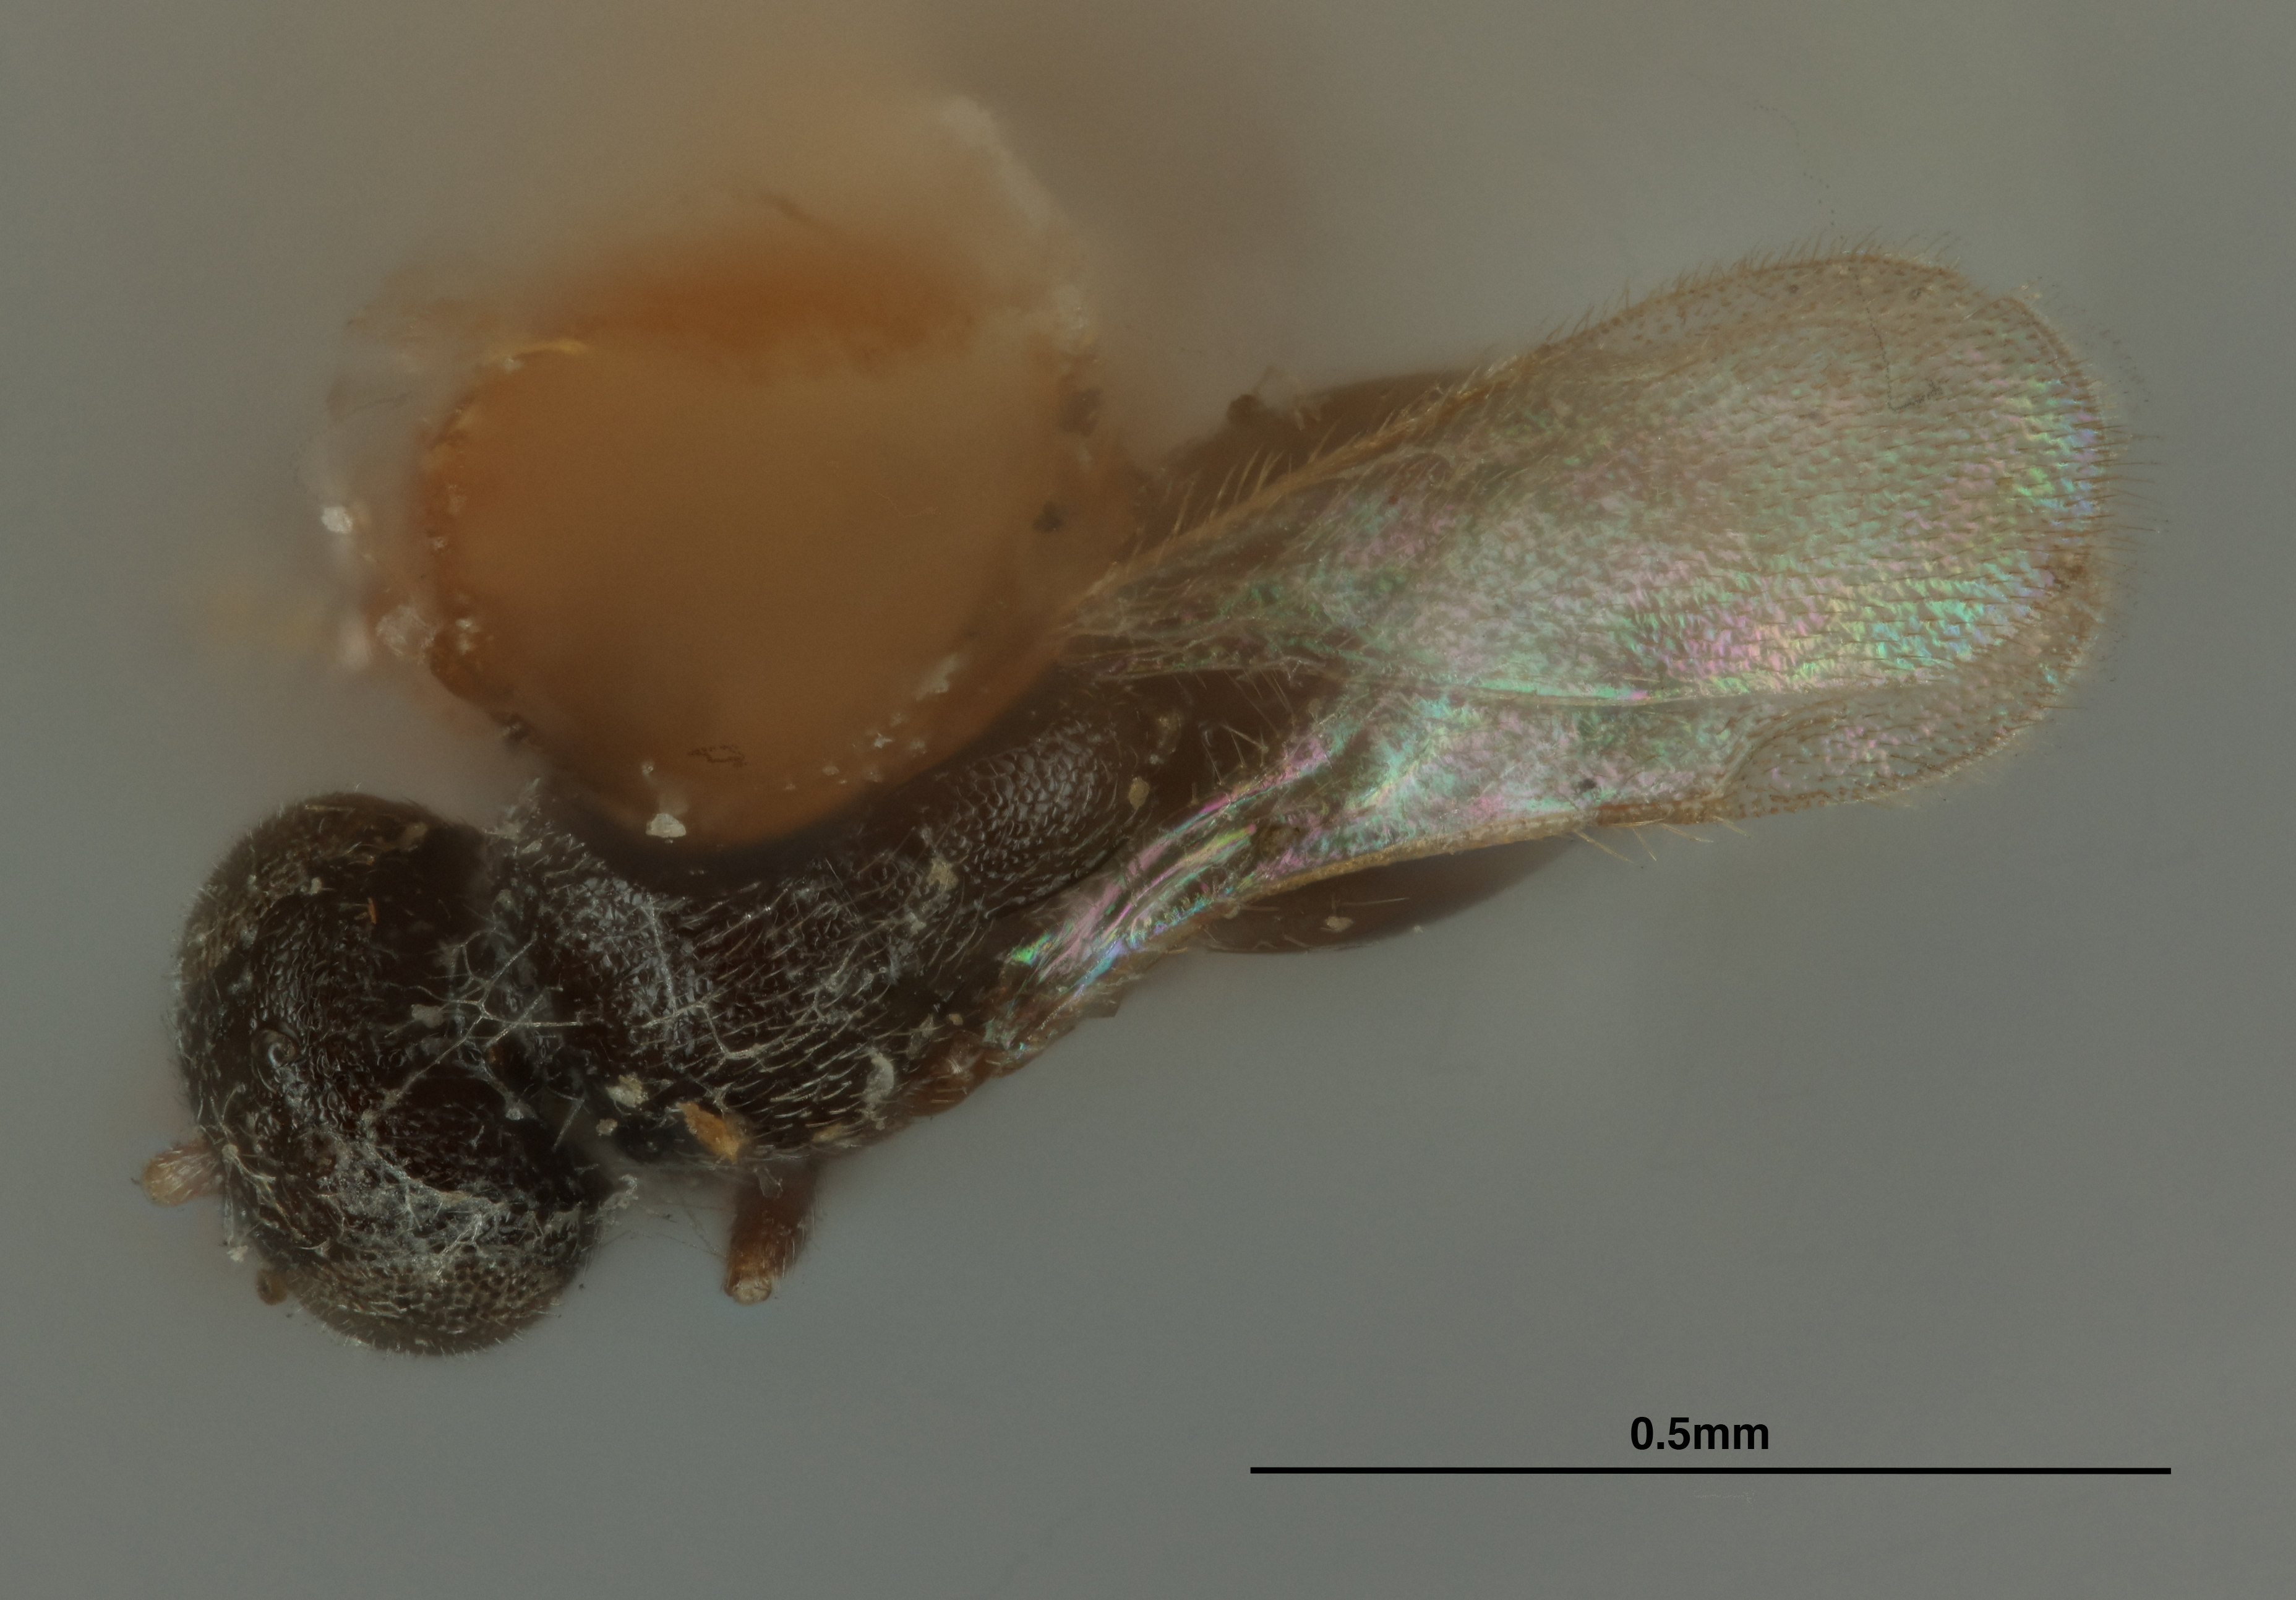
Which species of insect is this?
Aphanogmus hakonensis
